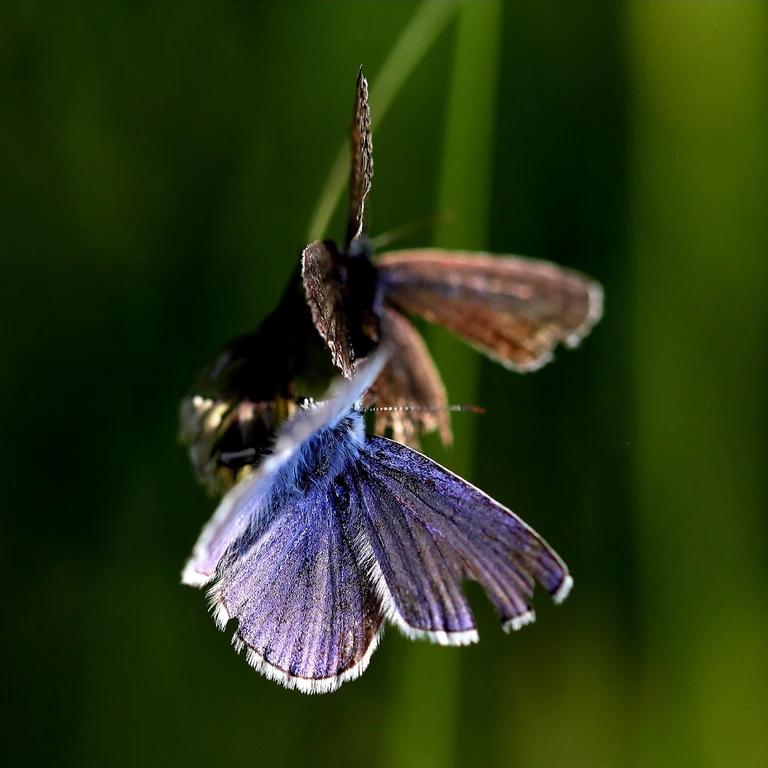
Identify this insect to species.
Polyommatus icarus
